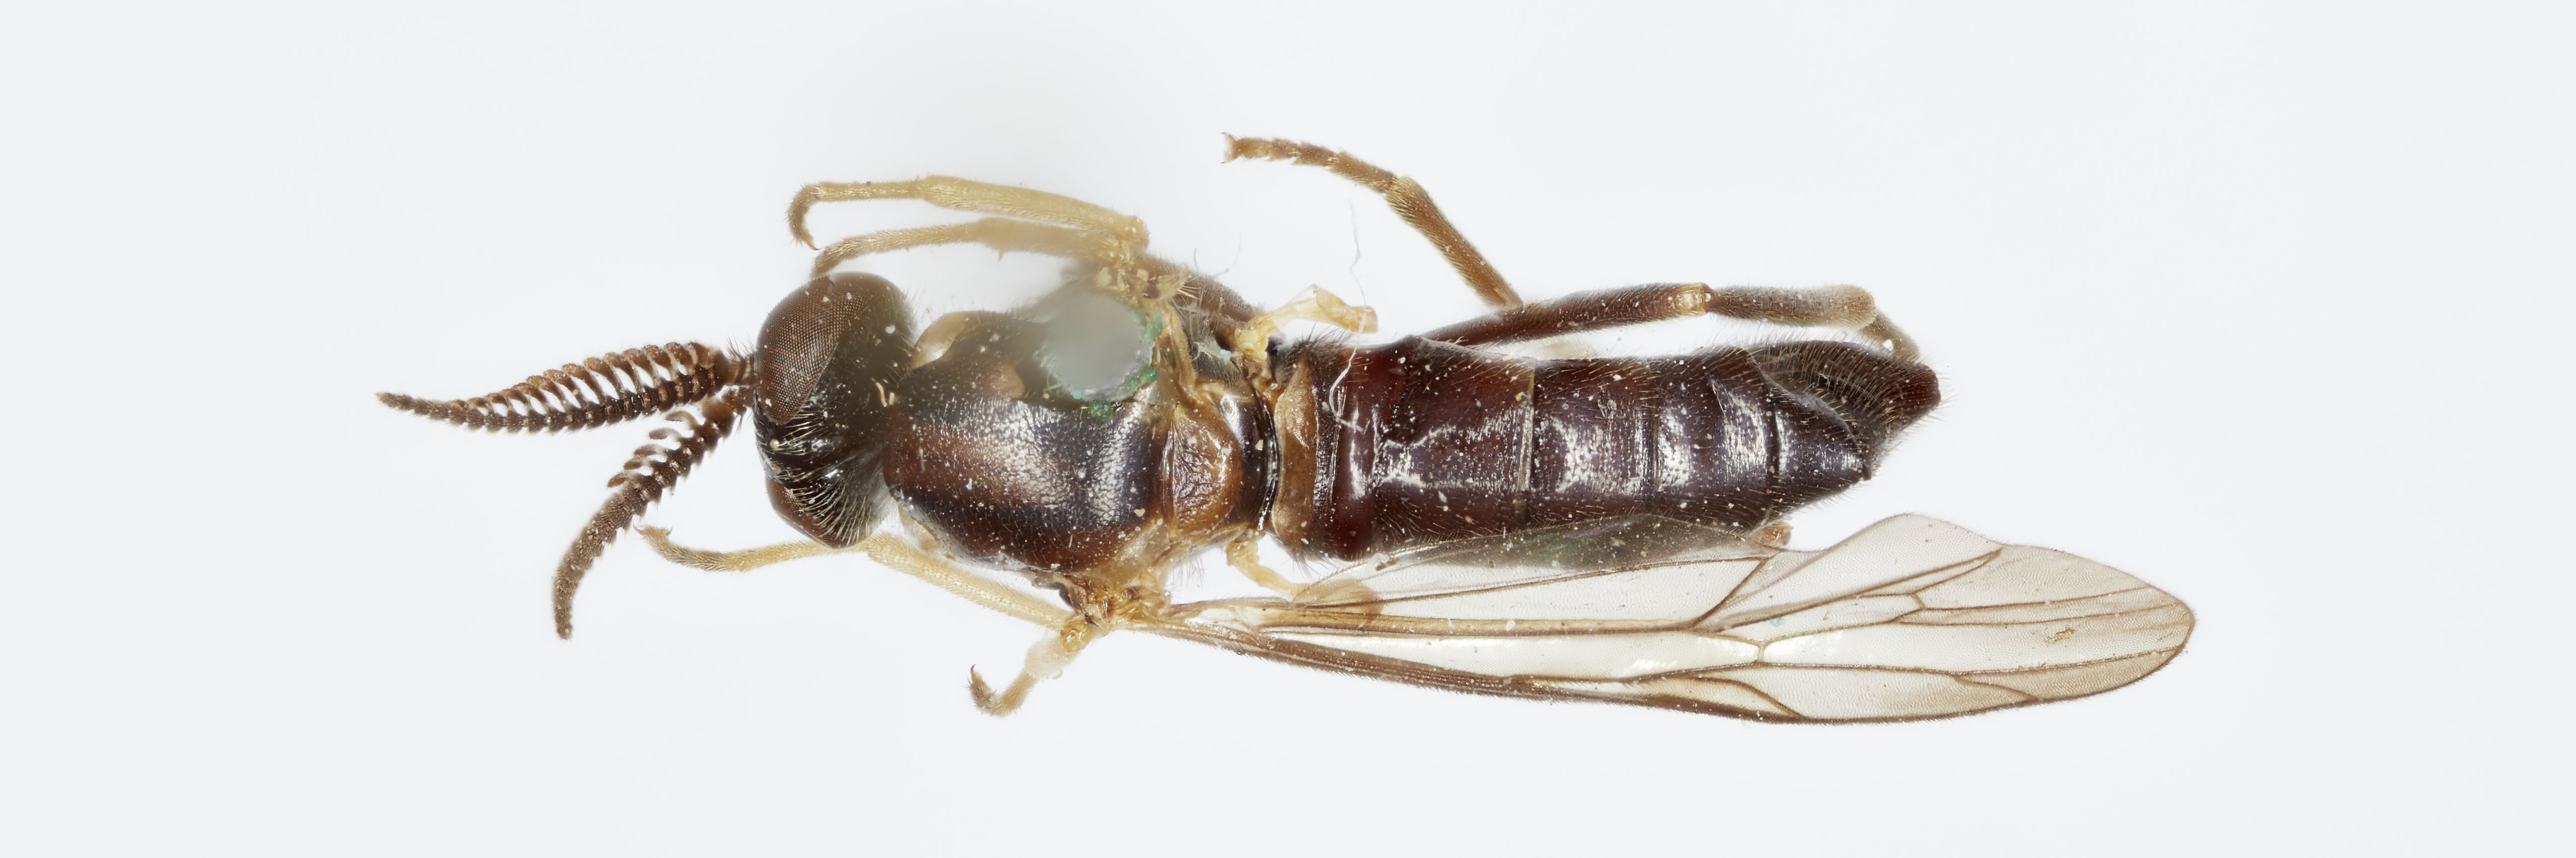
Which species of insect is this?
Rachicerus pullus
